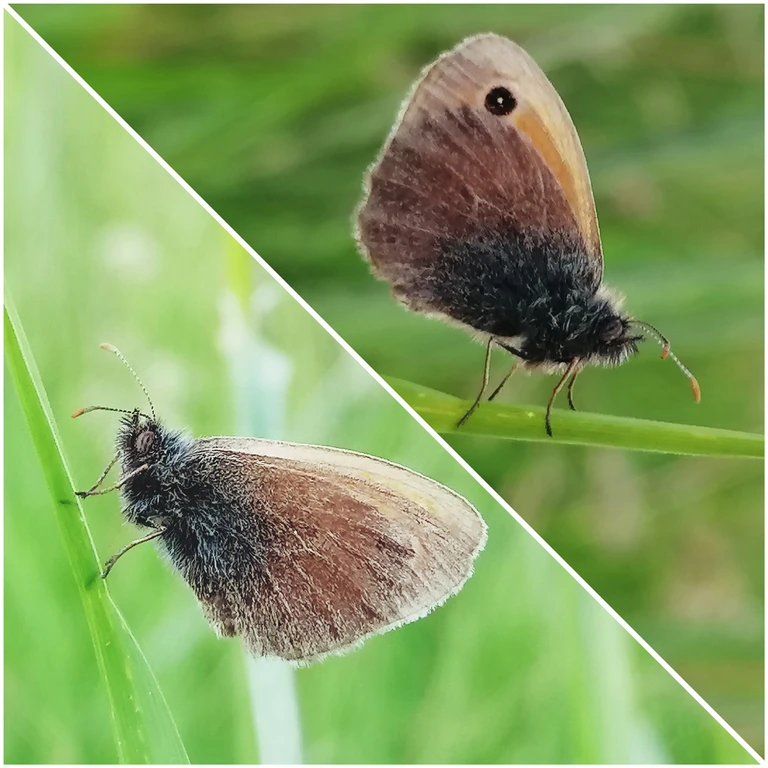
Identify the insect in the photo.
Coenonympha pamphilus
